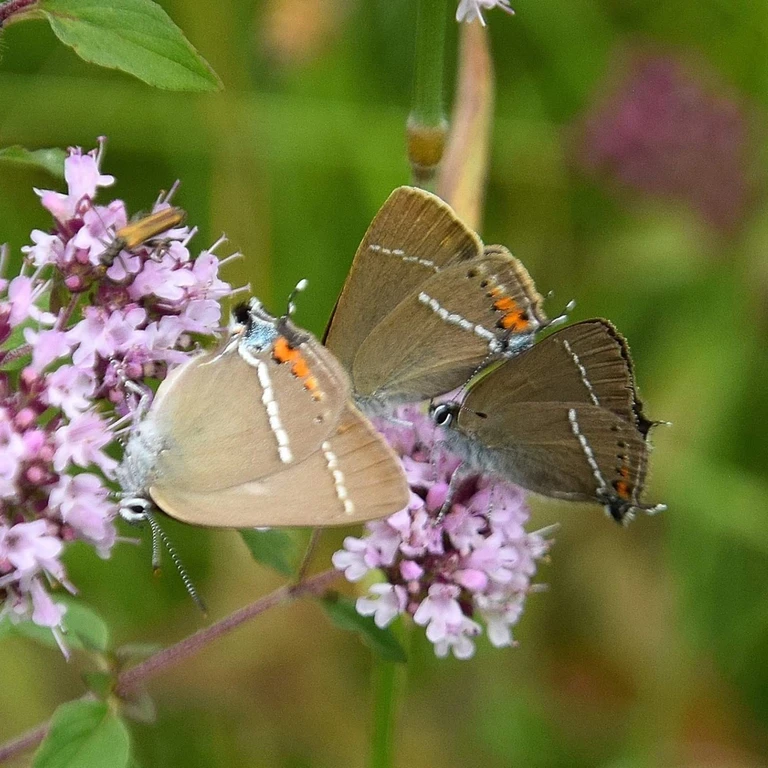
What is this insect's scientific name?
Satyrium spini (also Tuttiola spini)
